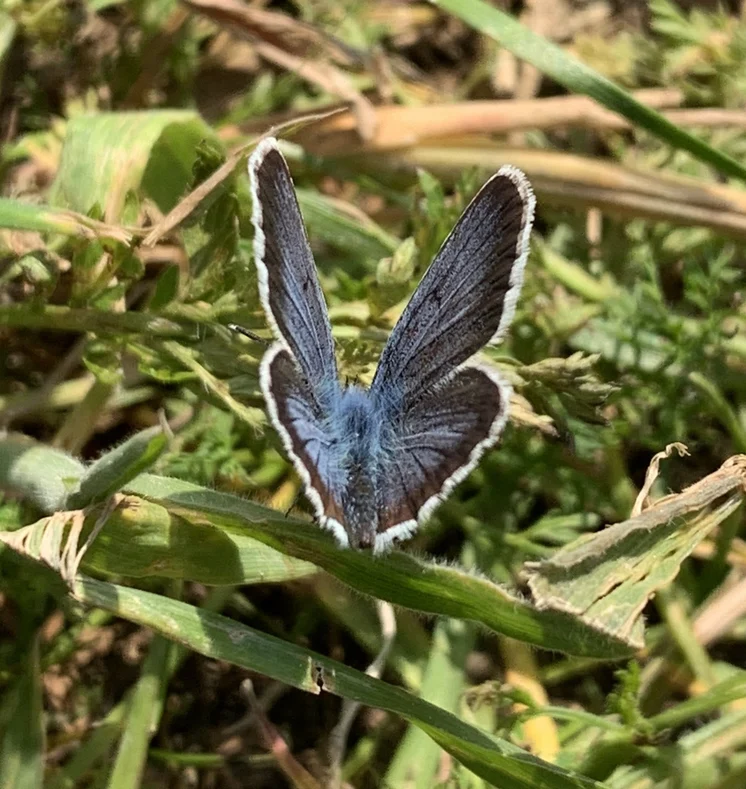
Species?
Plebejus argus
